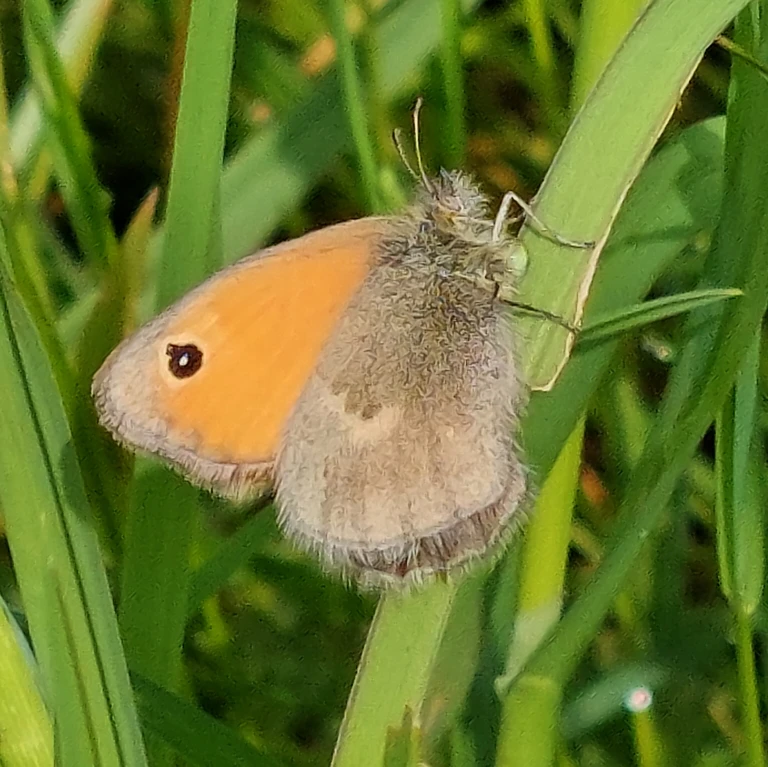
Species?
Coenonympha pamphilus
